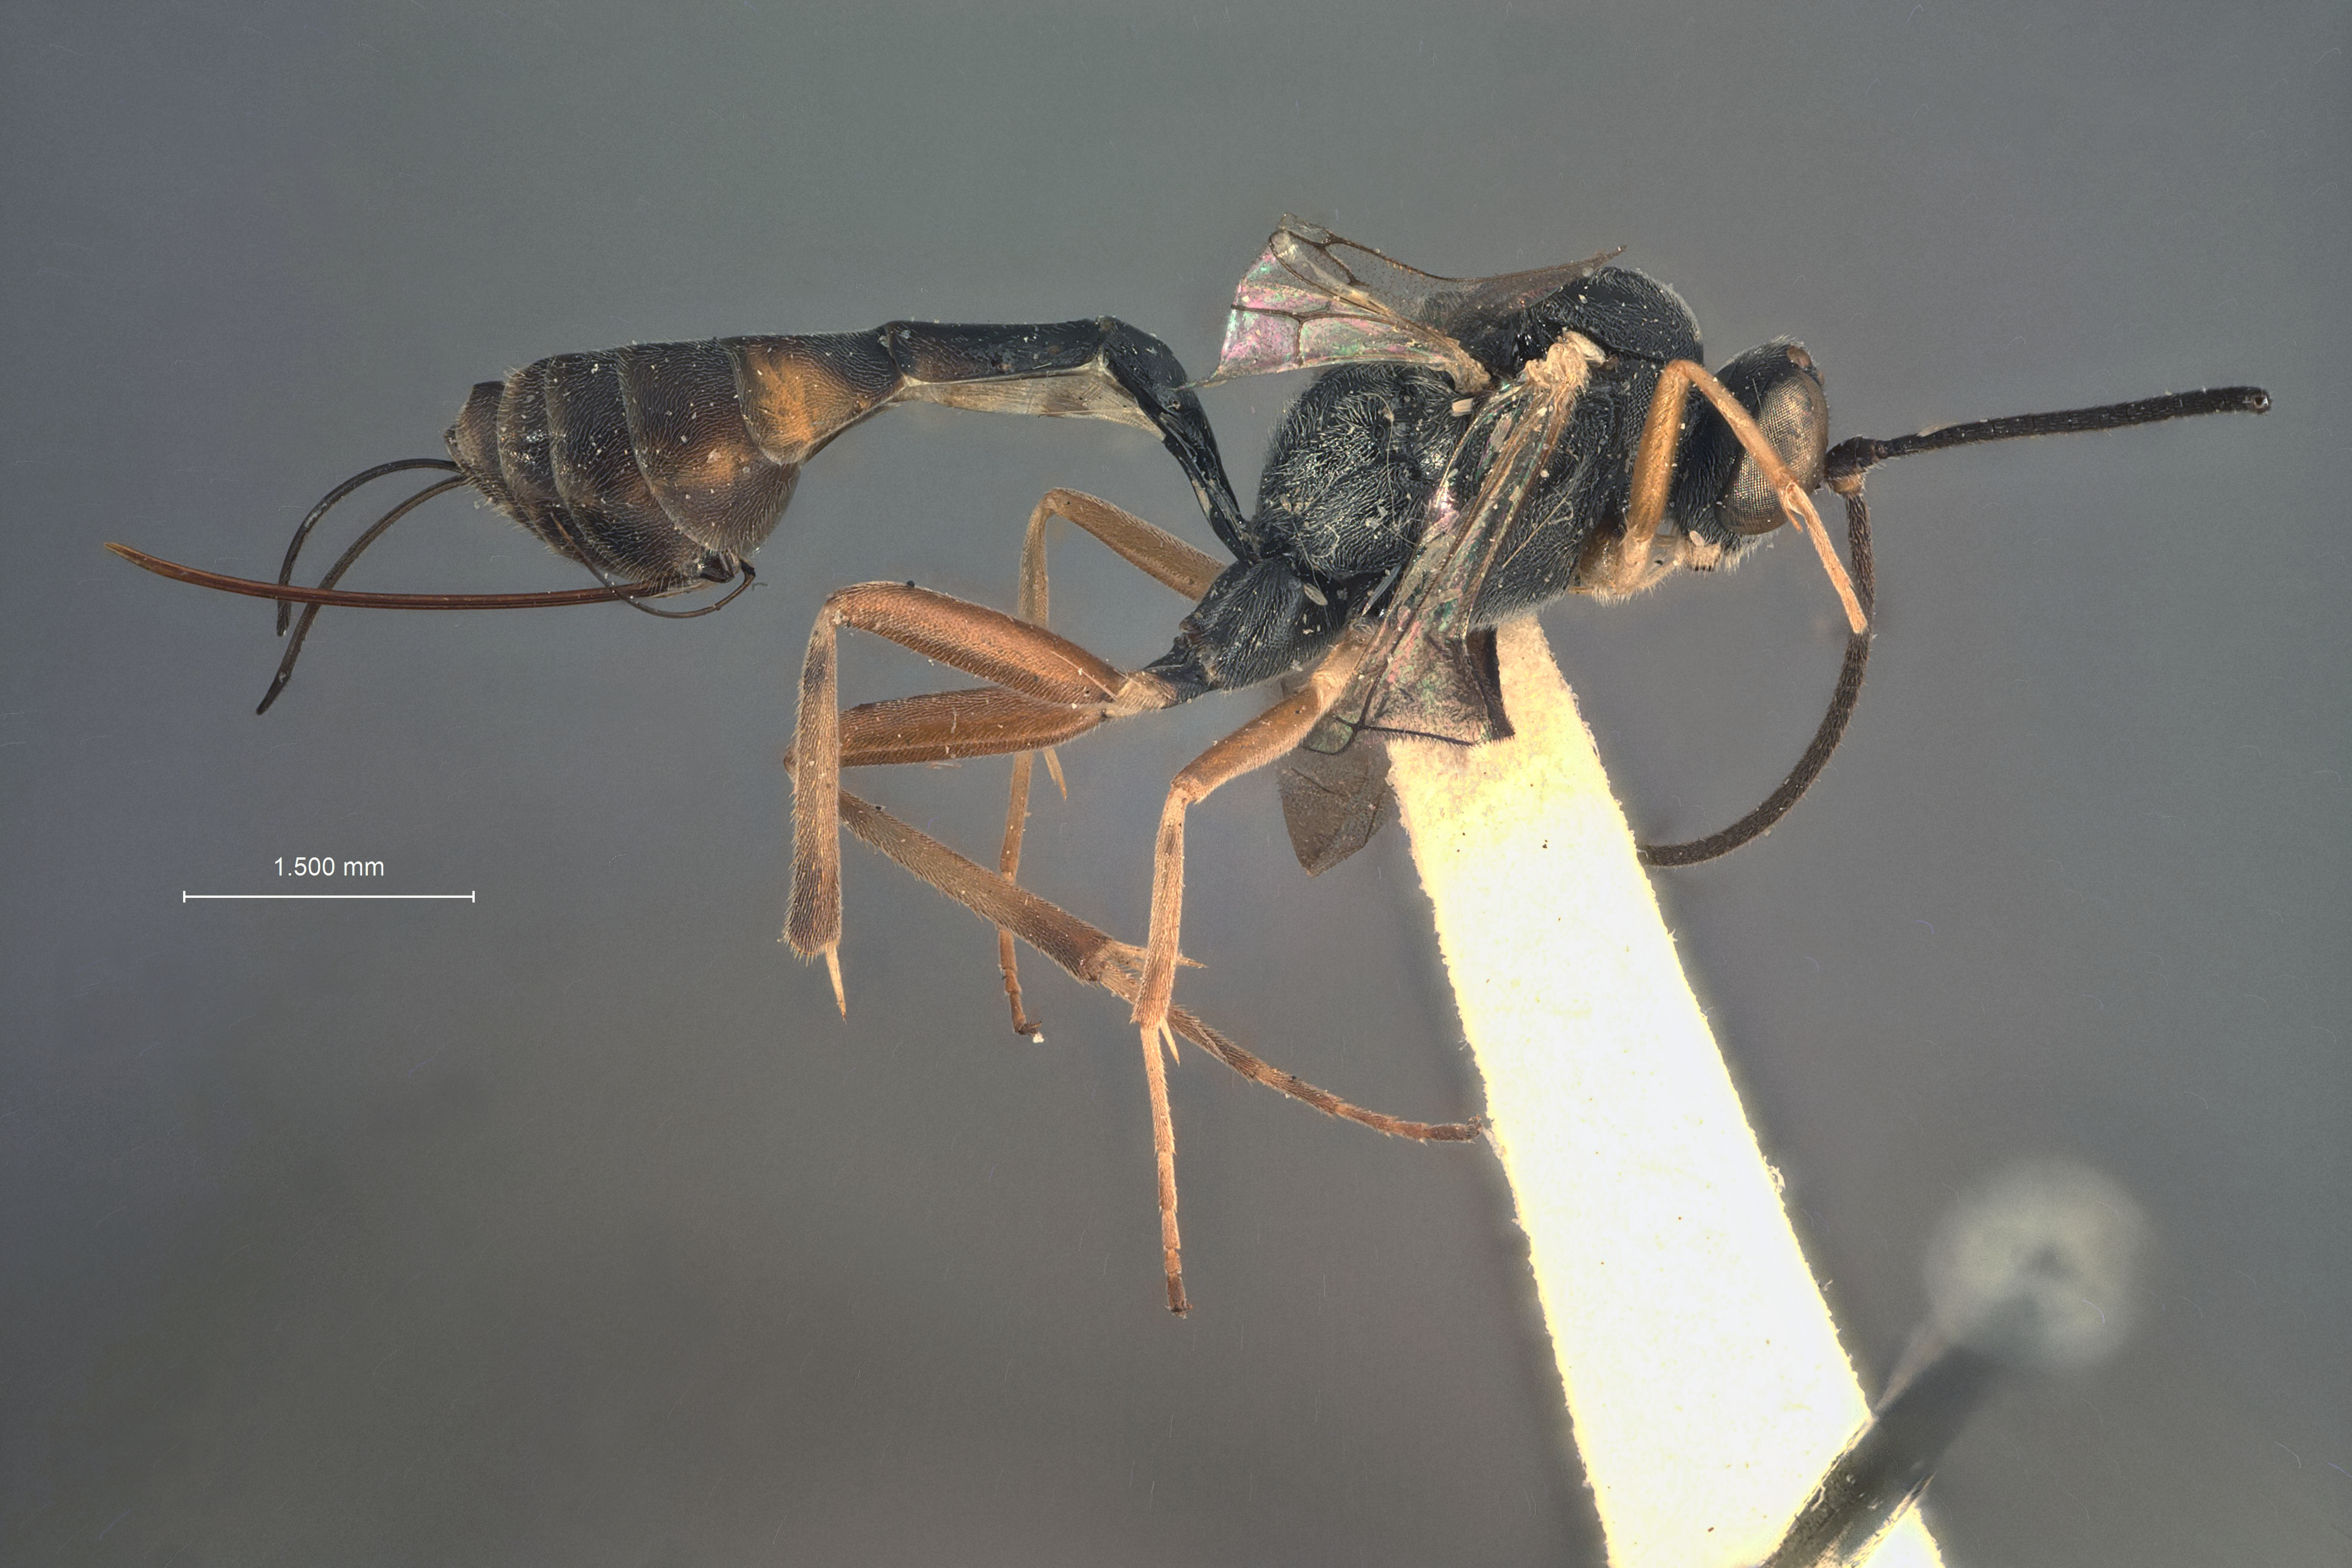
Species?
Angitia galleriae
